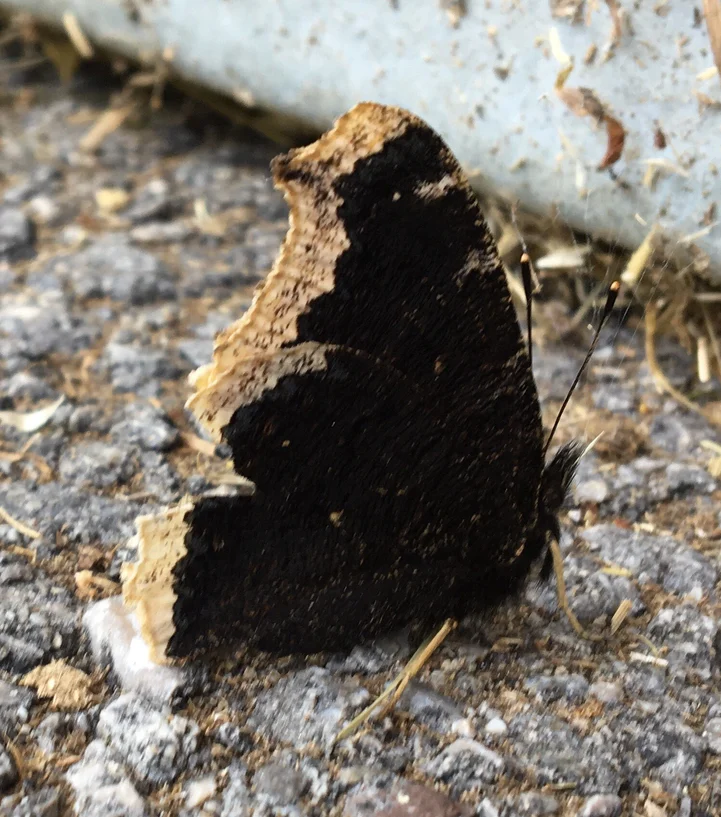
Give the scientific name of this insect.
Nymphalis antiopa
